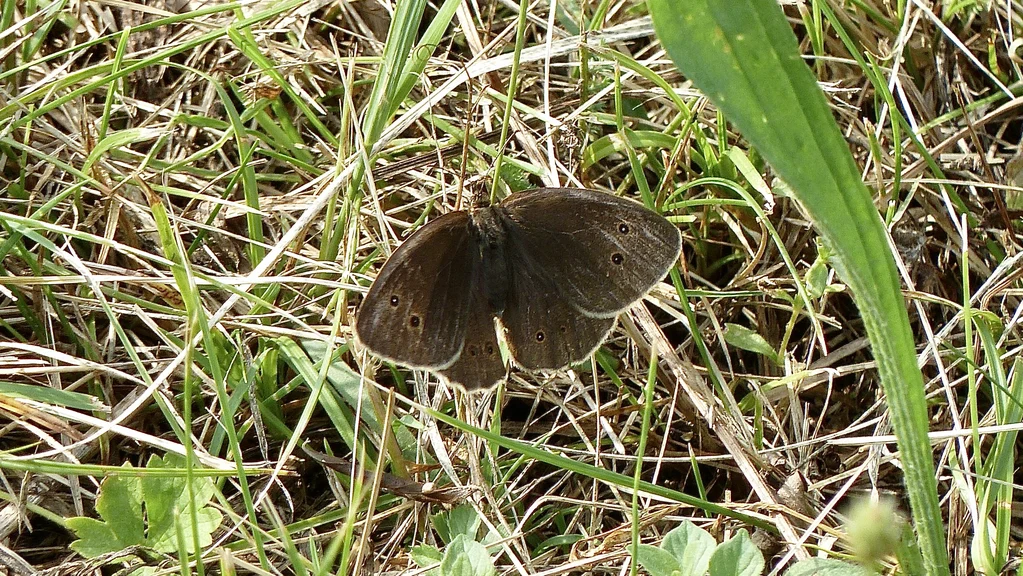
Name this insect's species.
Aphantopus hyperantus
